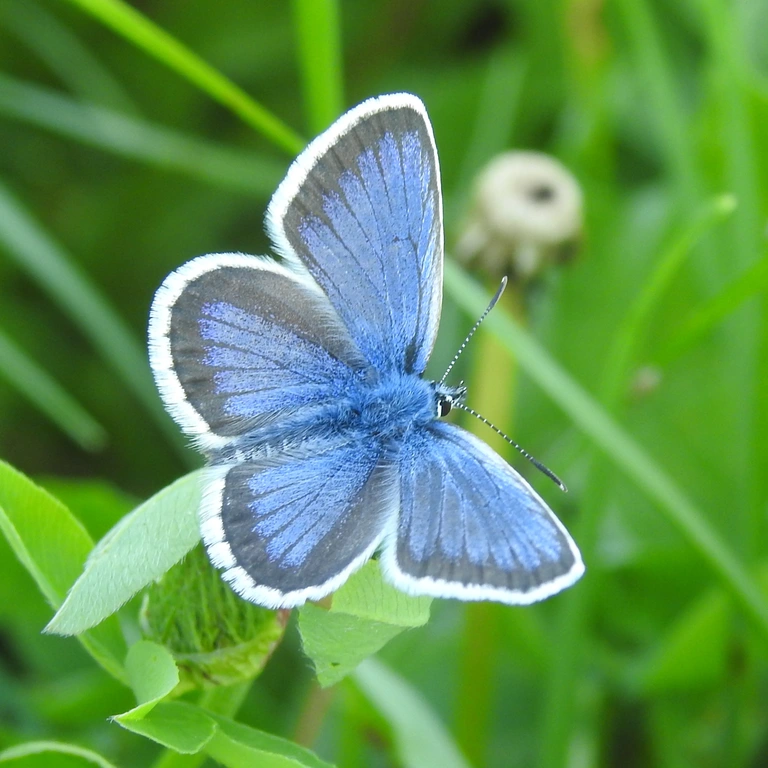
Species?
Plebejus argus
